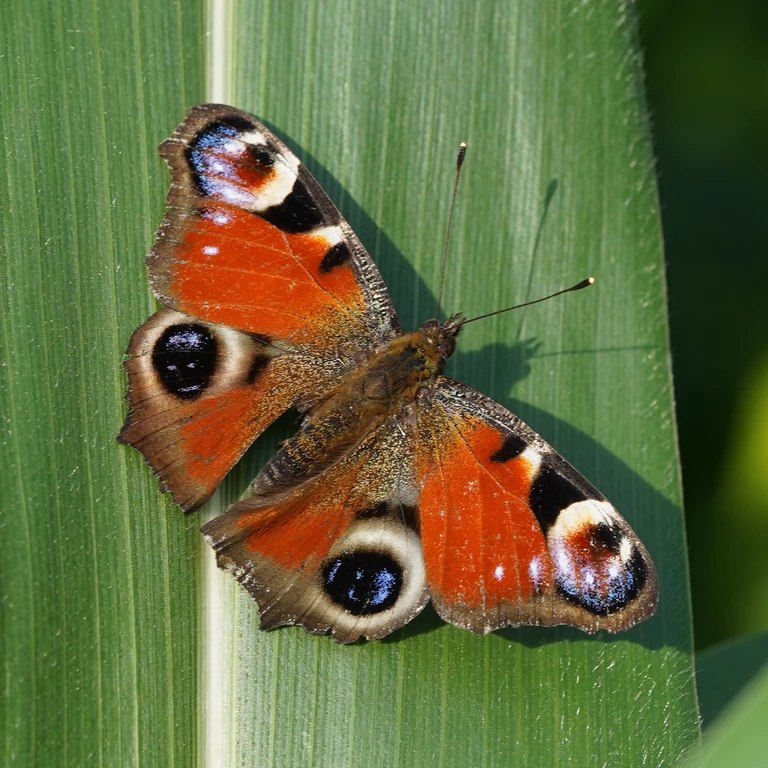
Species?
Aglais io
